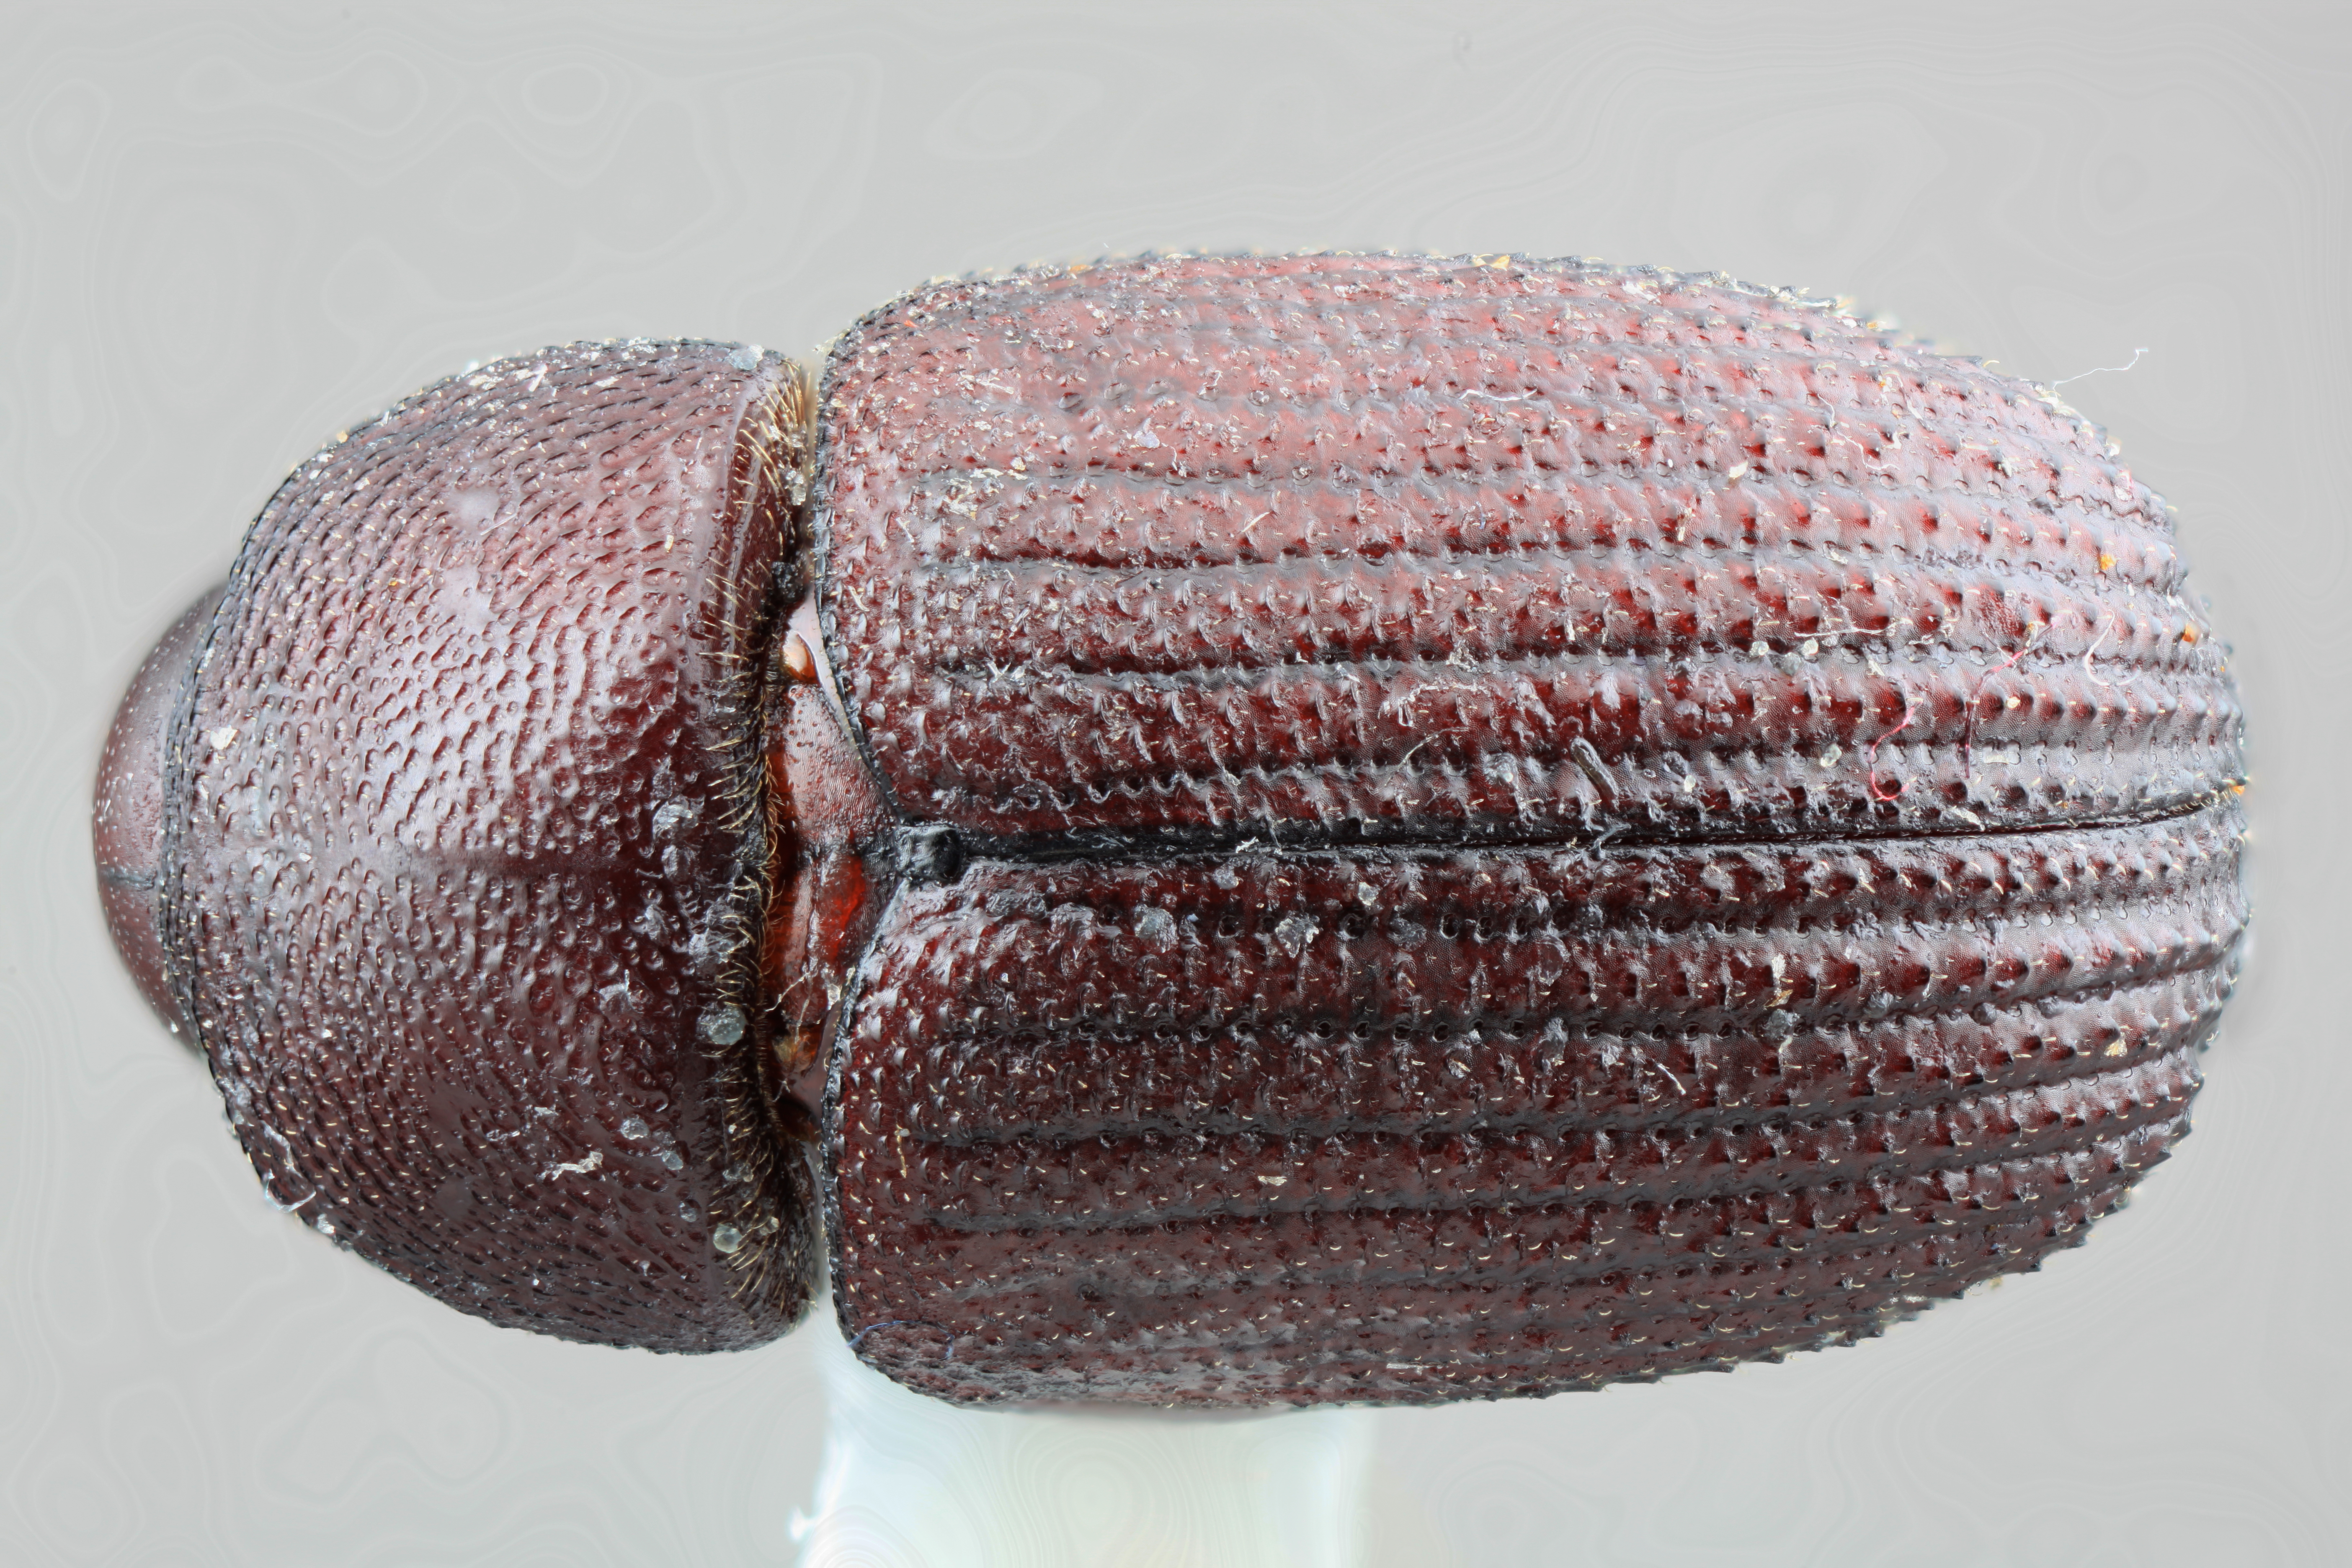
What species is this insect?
Phloeoborus araguensis
